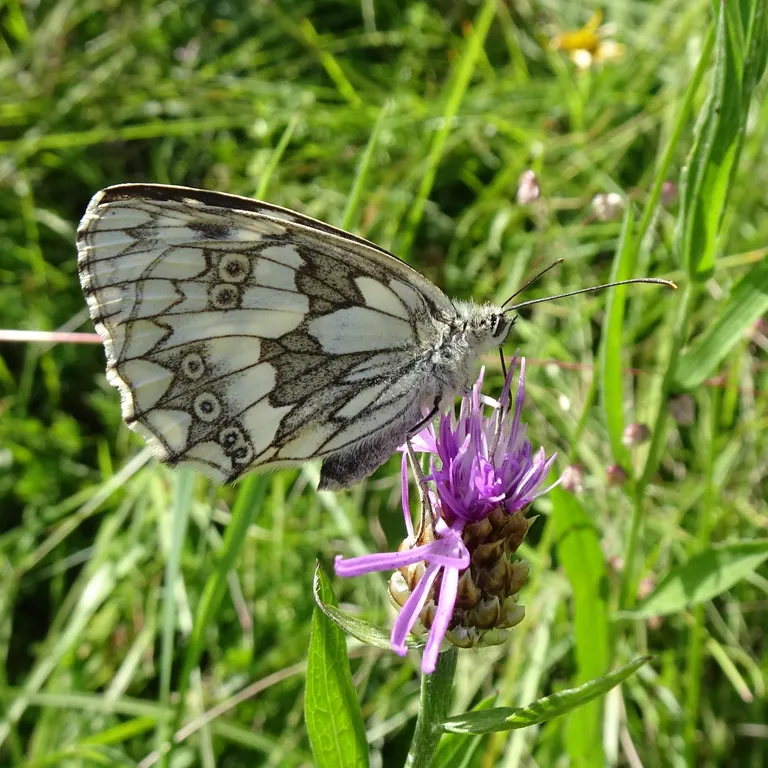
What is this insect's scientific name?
Melanargia galathea
